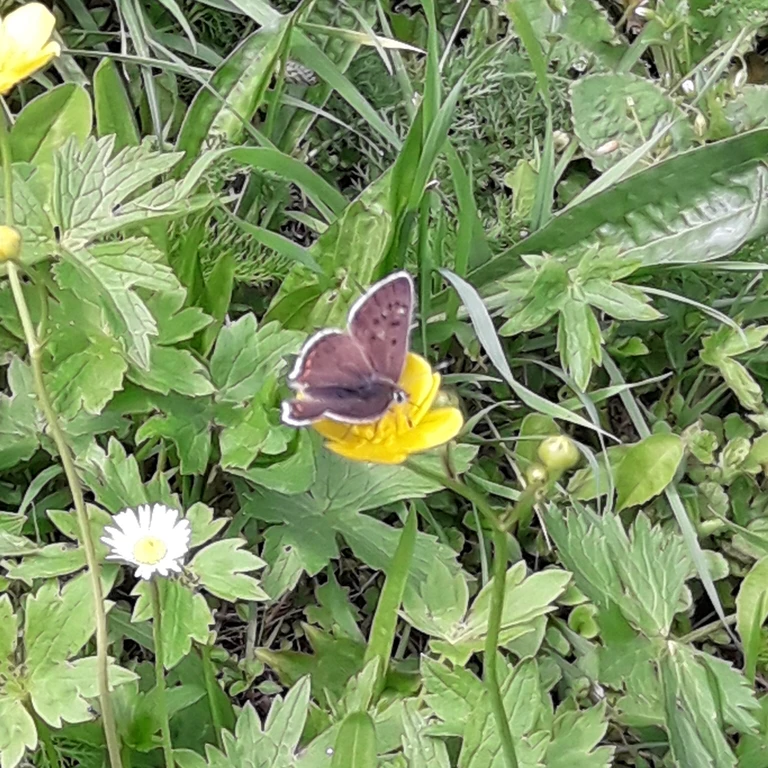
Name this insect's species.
Lycaena tityrus (also Loweia tityrus)
